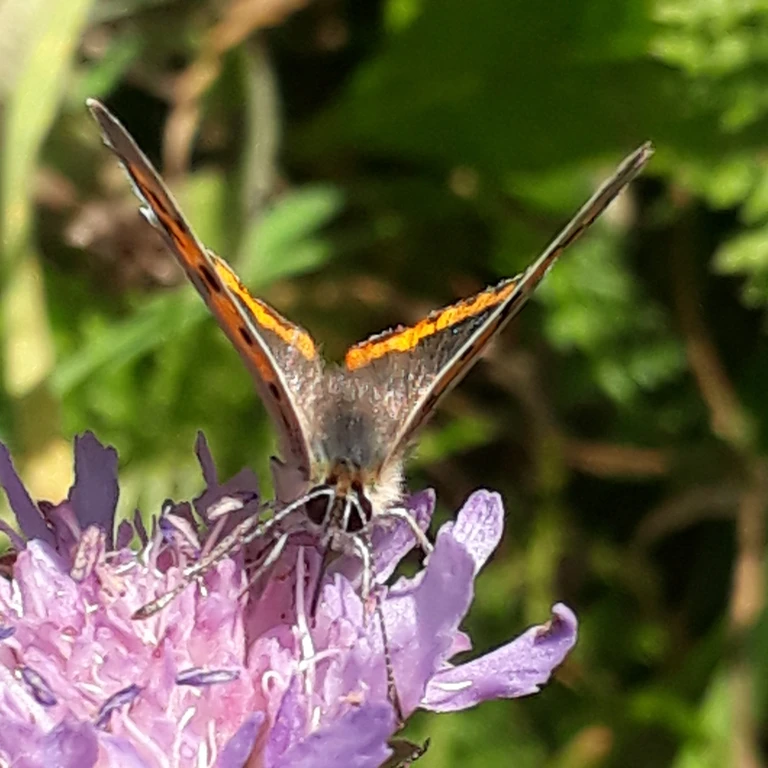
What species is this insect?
Lycaena phlaeas
